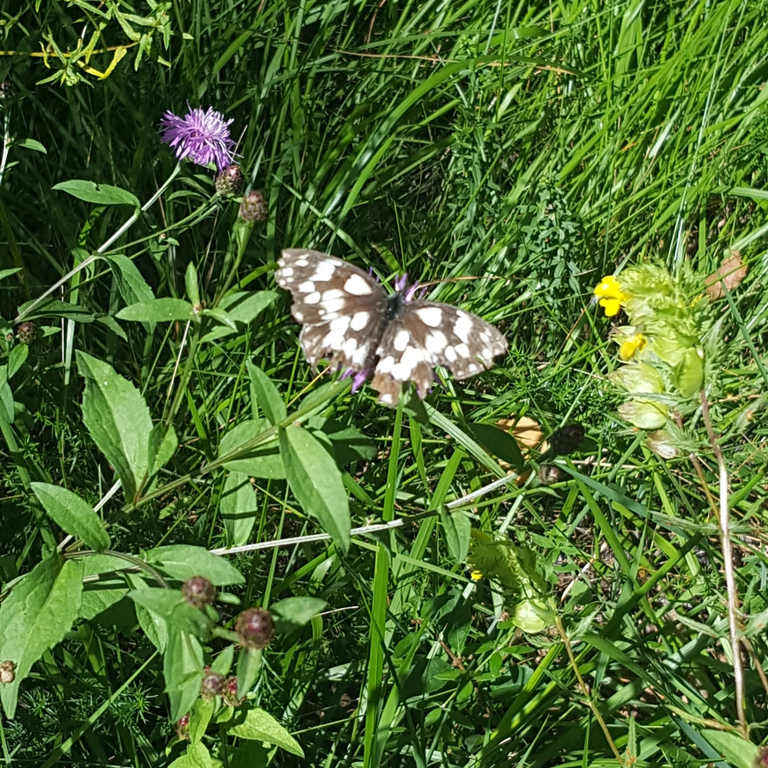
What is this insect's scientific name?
Melanargia galathea
